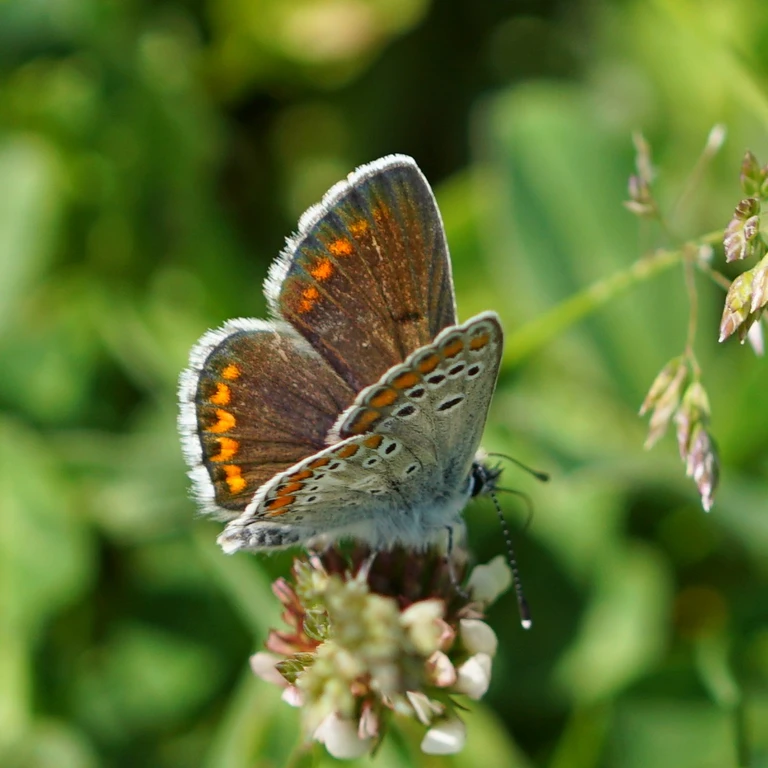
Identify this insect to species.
Aricia agestis/artaxerxes
